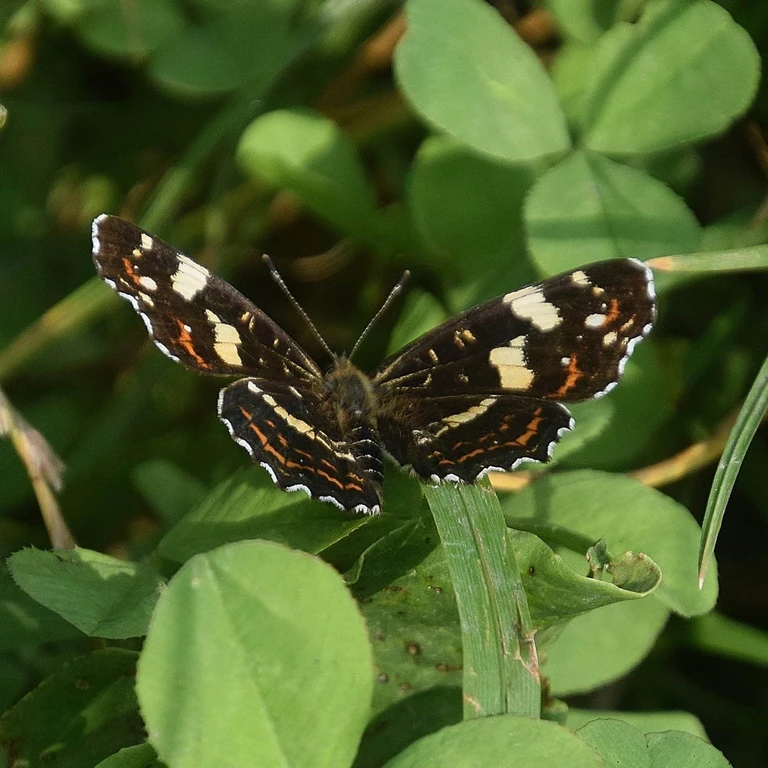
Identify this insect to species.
Araschnia levana
